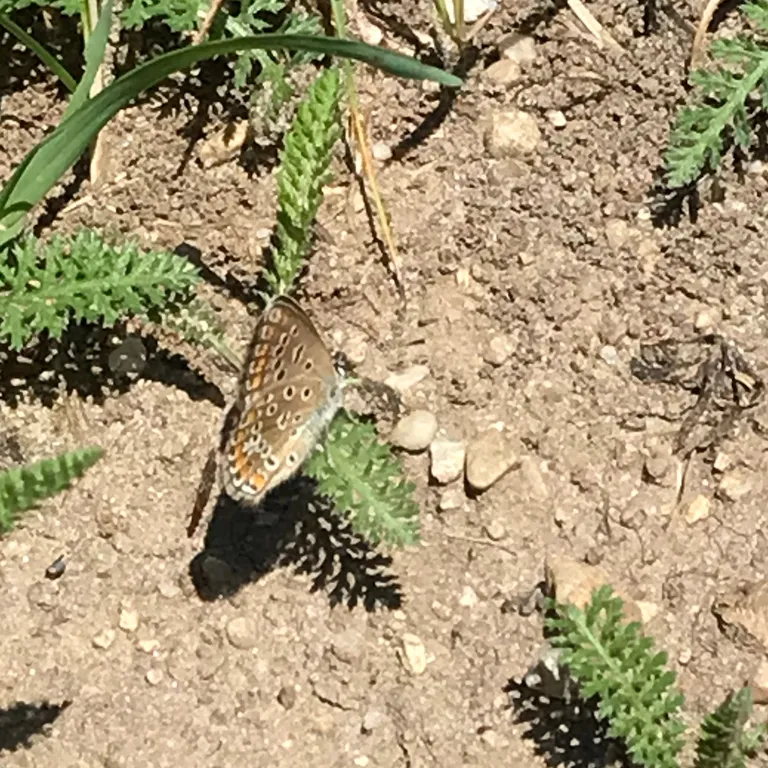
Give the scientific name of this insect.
Polyommatus icarus
